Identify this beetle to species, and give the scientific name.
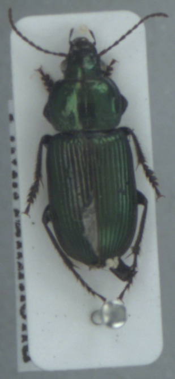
Anisodactylus poeciloides
